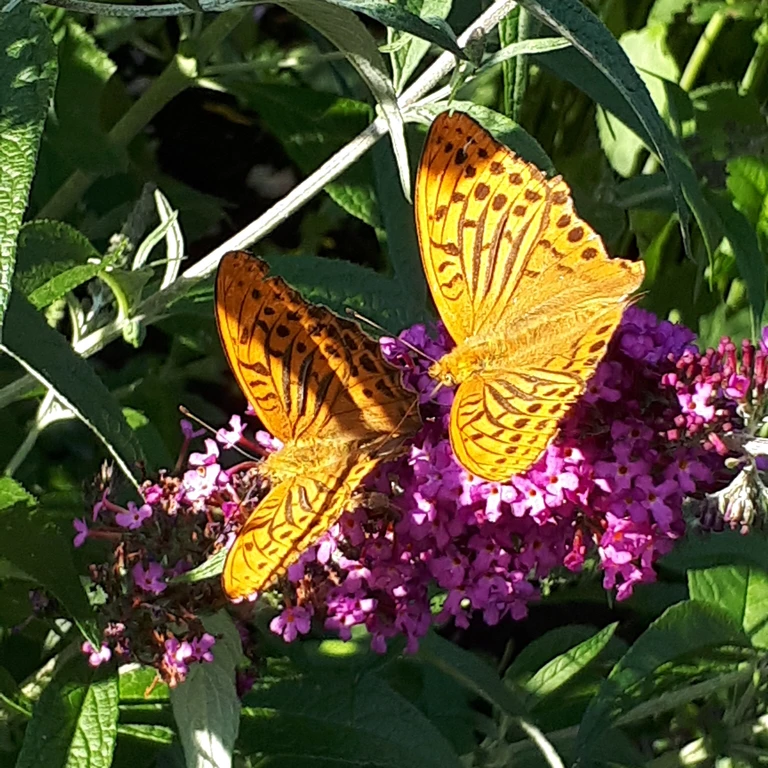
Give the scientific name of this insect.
Argynnis paphia
